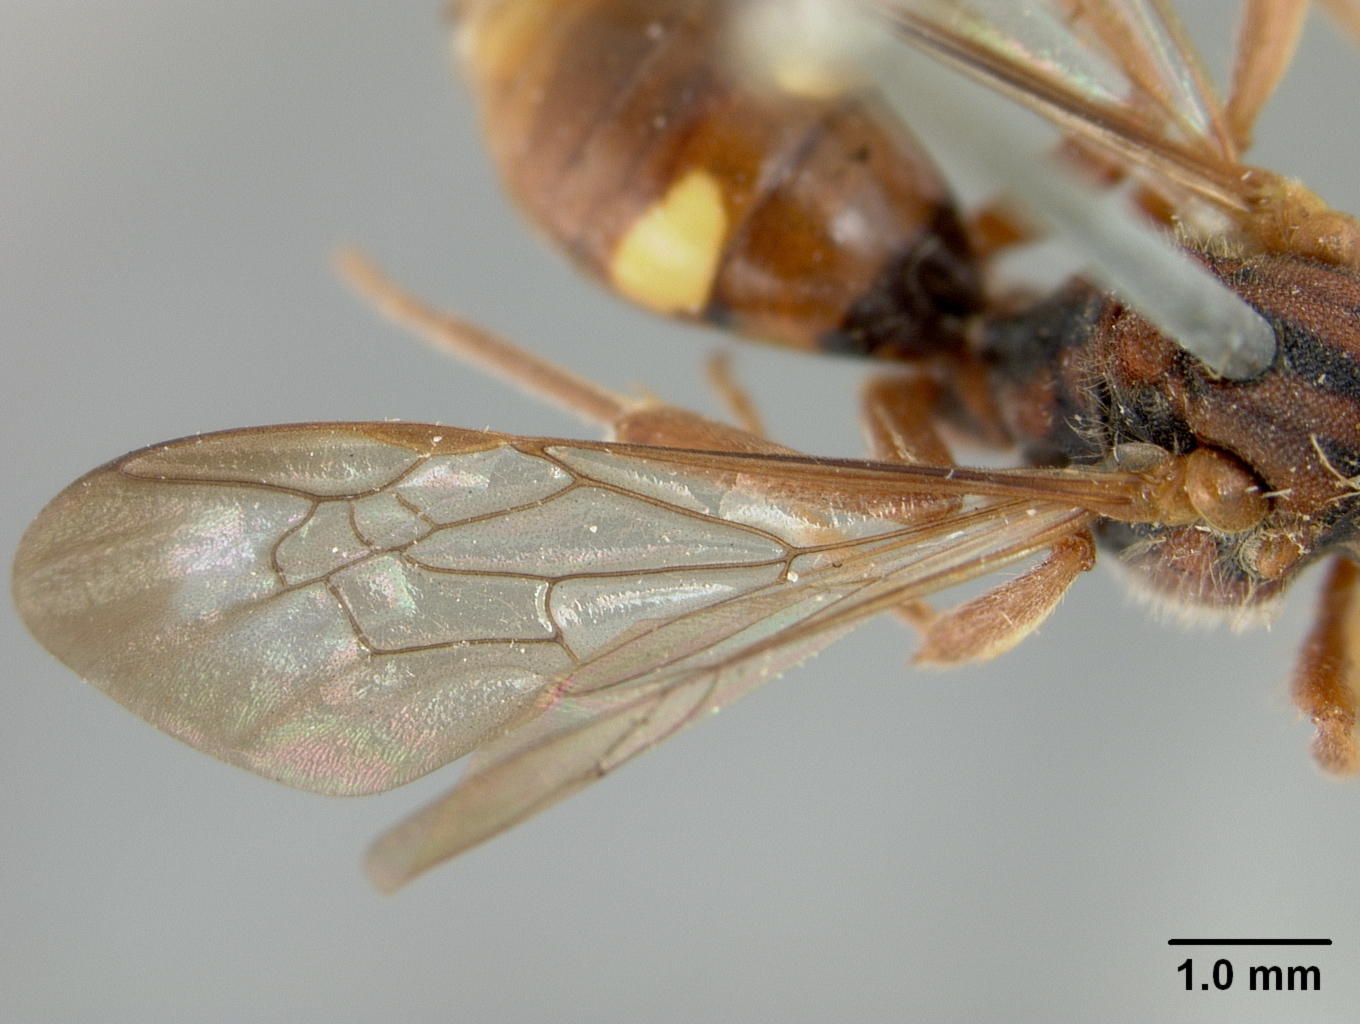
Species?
Nomada ruficornis
